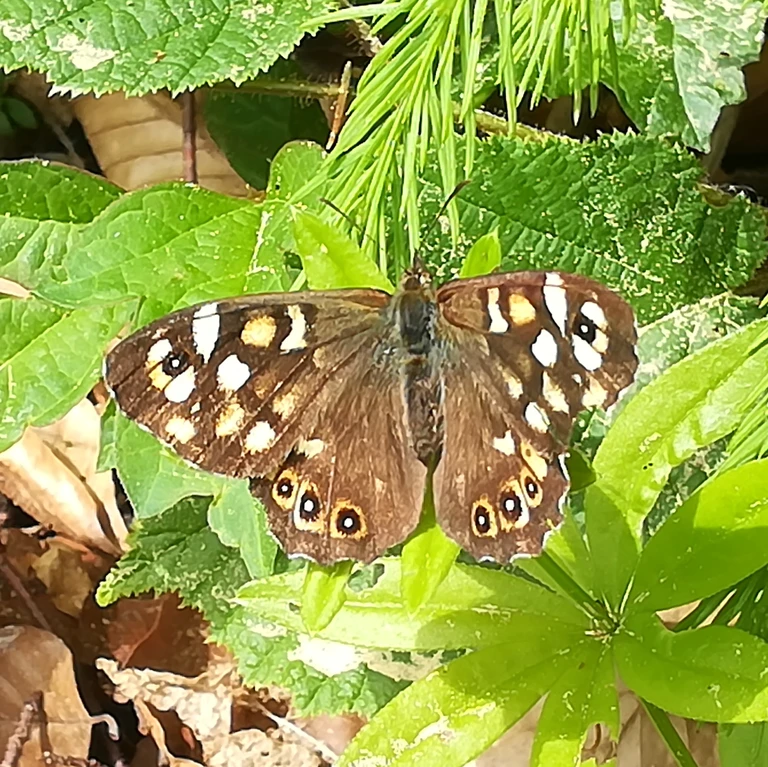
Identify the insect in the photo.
Pararge aegeria
